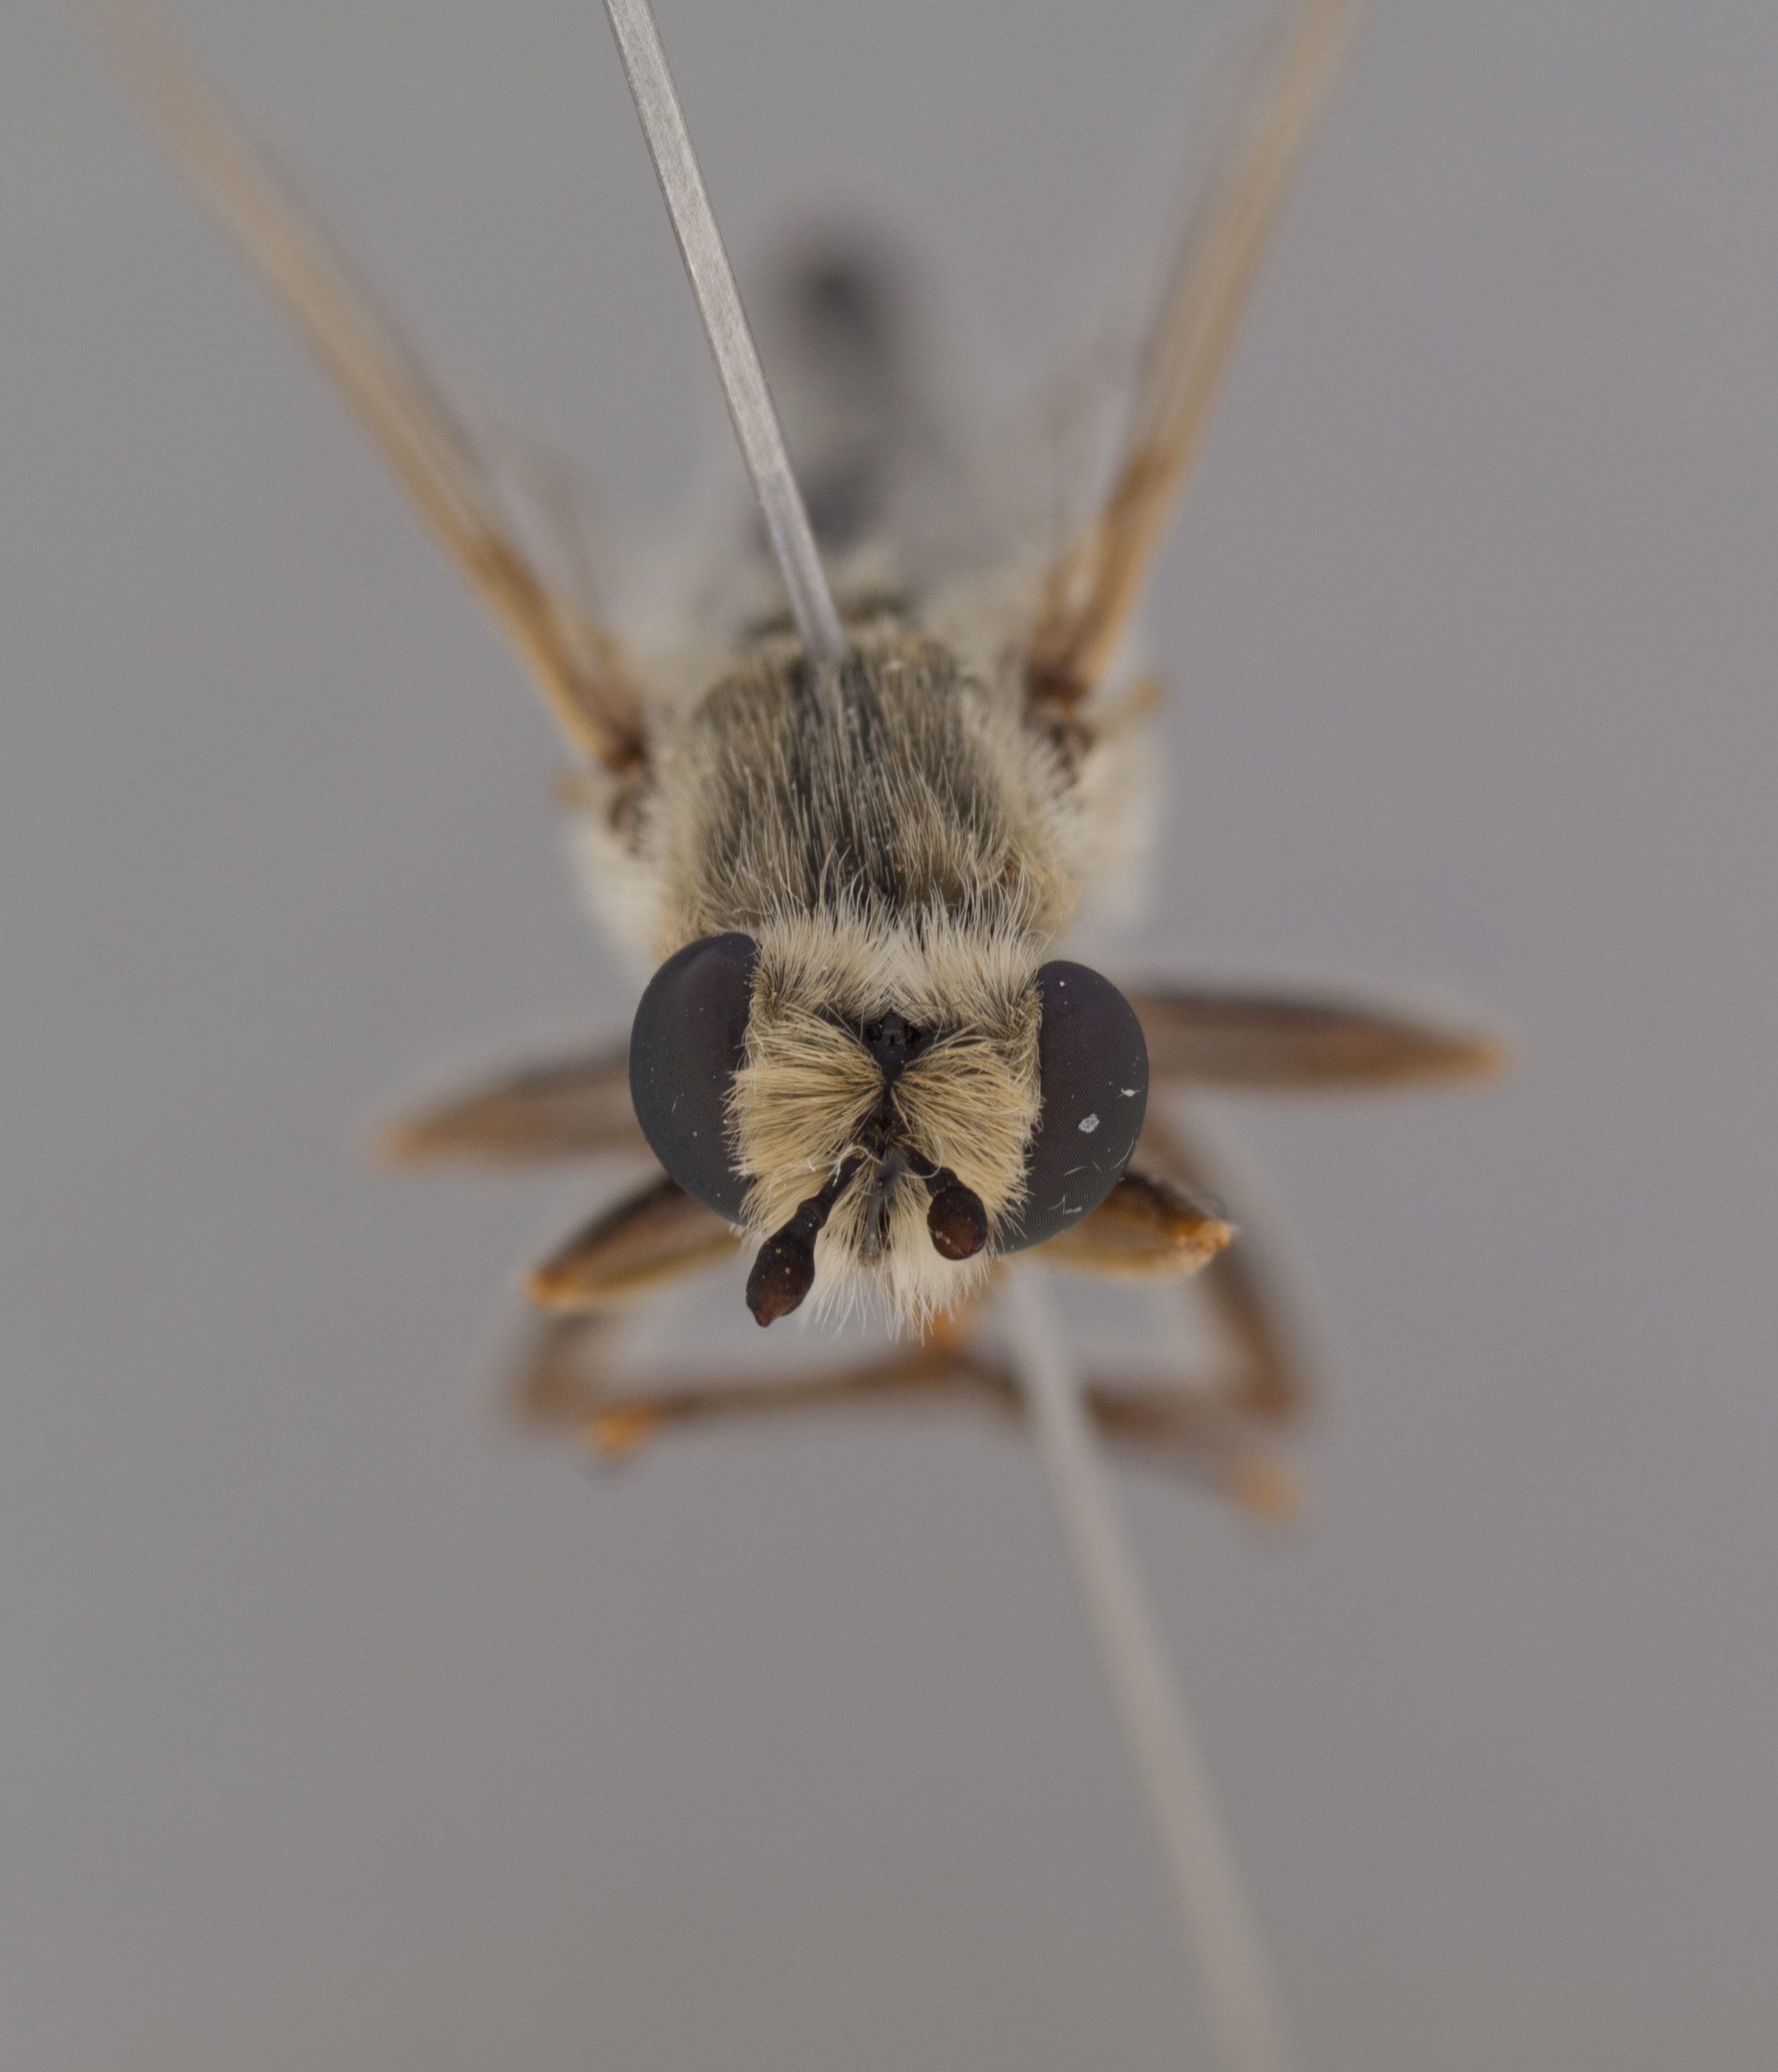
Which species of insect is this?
Namibimydas gaerdesi
